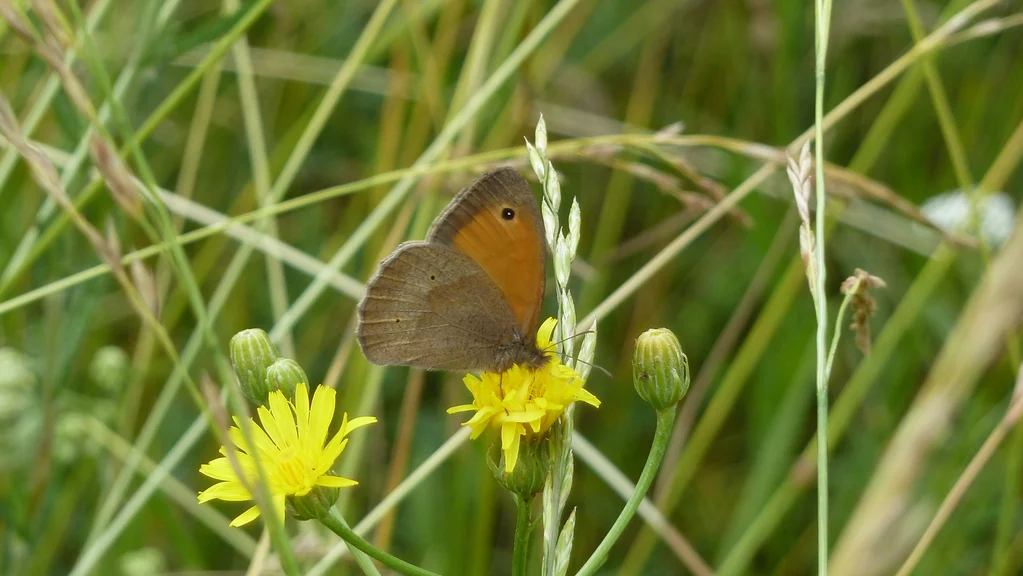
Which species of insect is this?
Maniola jurtina
